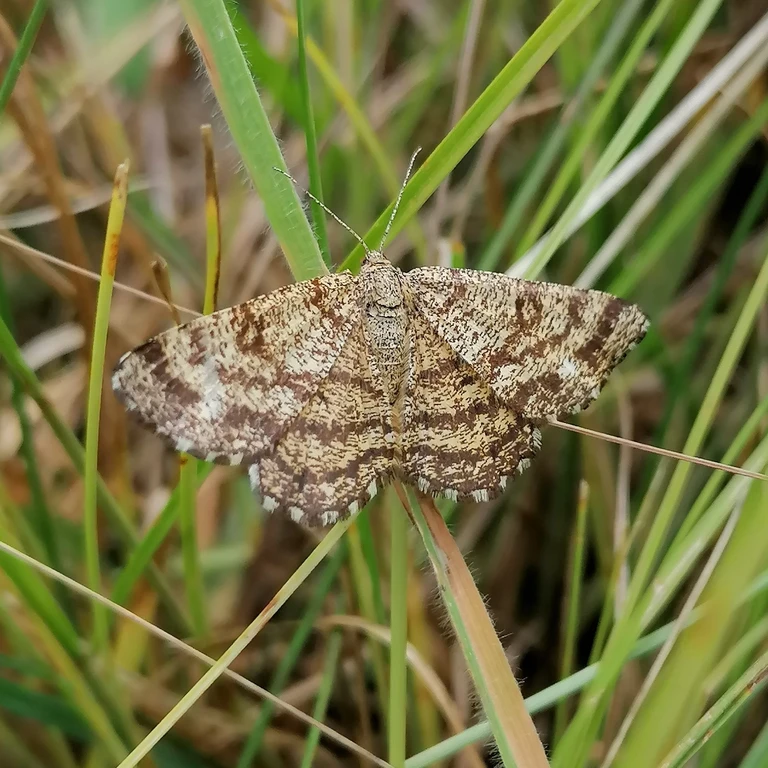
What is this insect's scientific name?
Ematurga atomaria
